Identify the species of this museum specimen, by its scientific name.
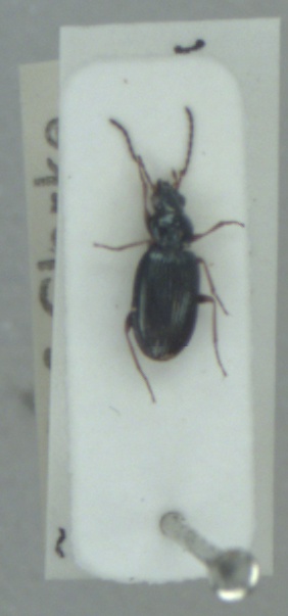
Bembidion deletum
